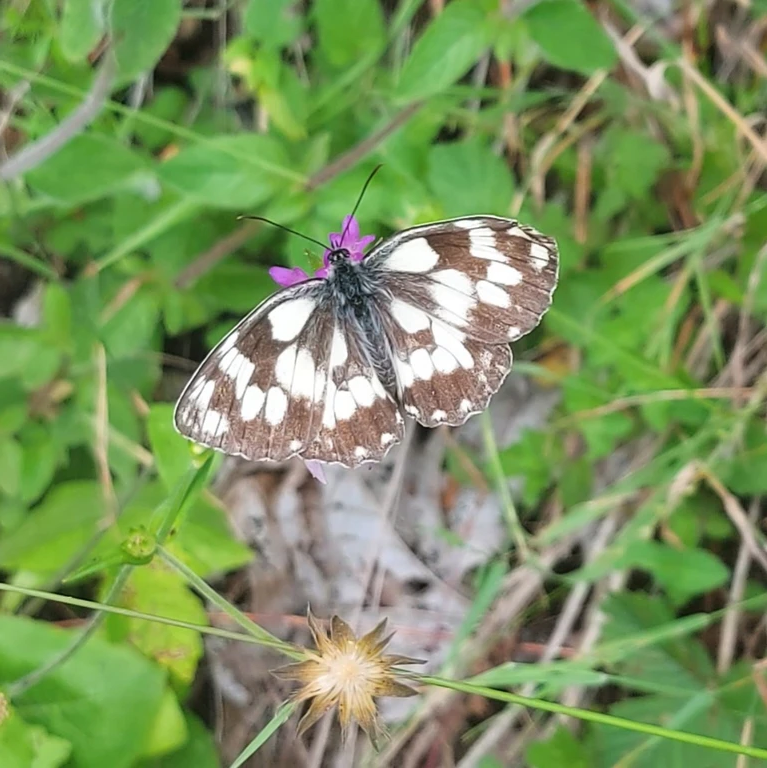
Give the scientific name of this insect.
Melanargia galathea
